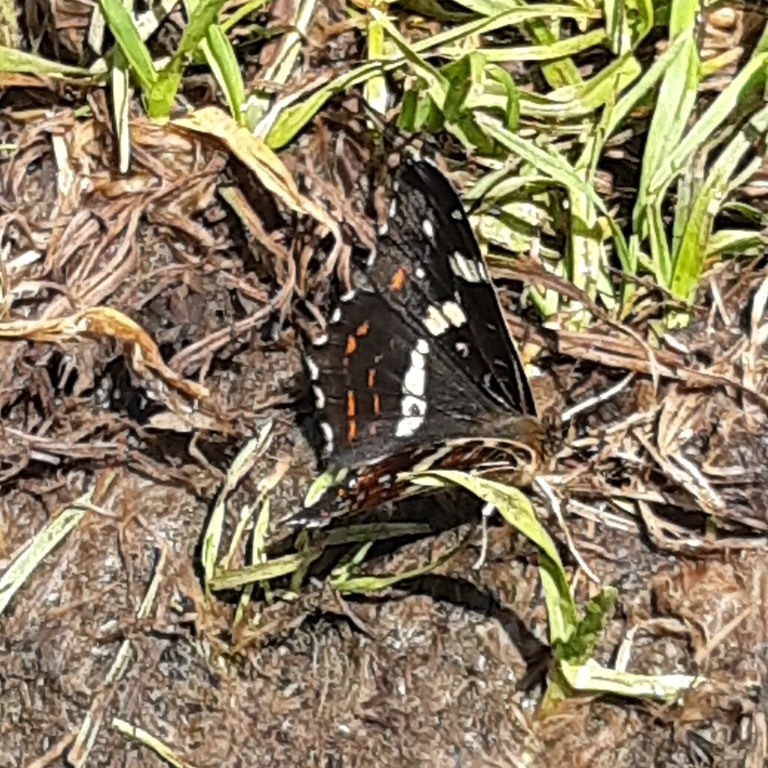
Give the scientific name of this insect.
Araschnia levana
